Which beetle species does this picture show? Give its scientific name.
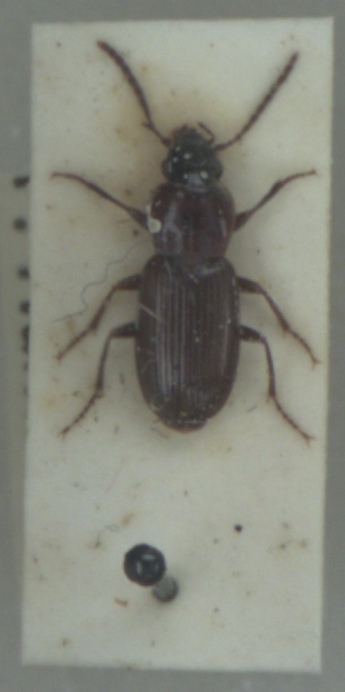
Pterostichus minor
